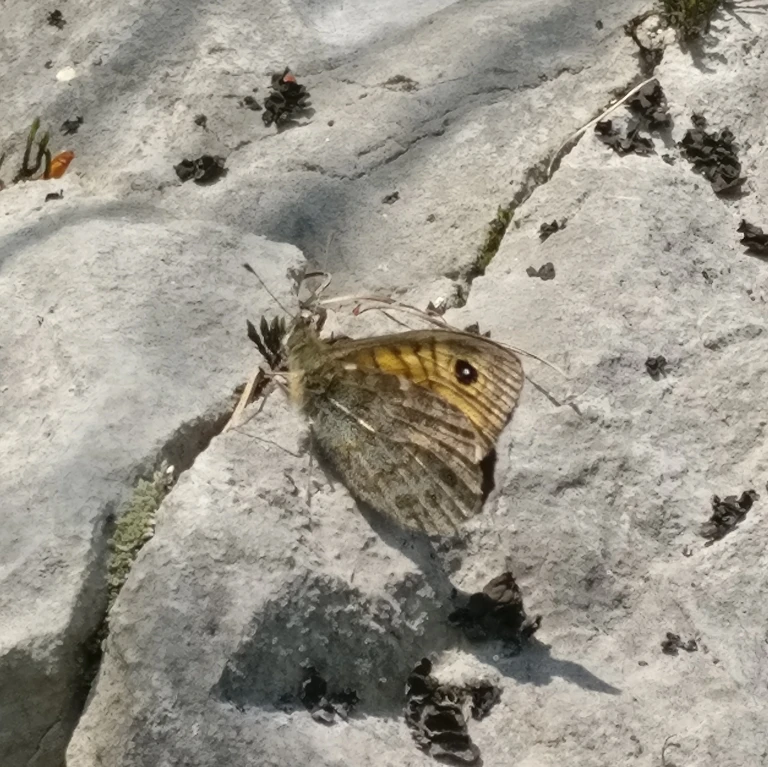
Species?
Lasiommata megera (also Pararge megera)
